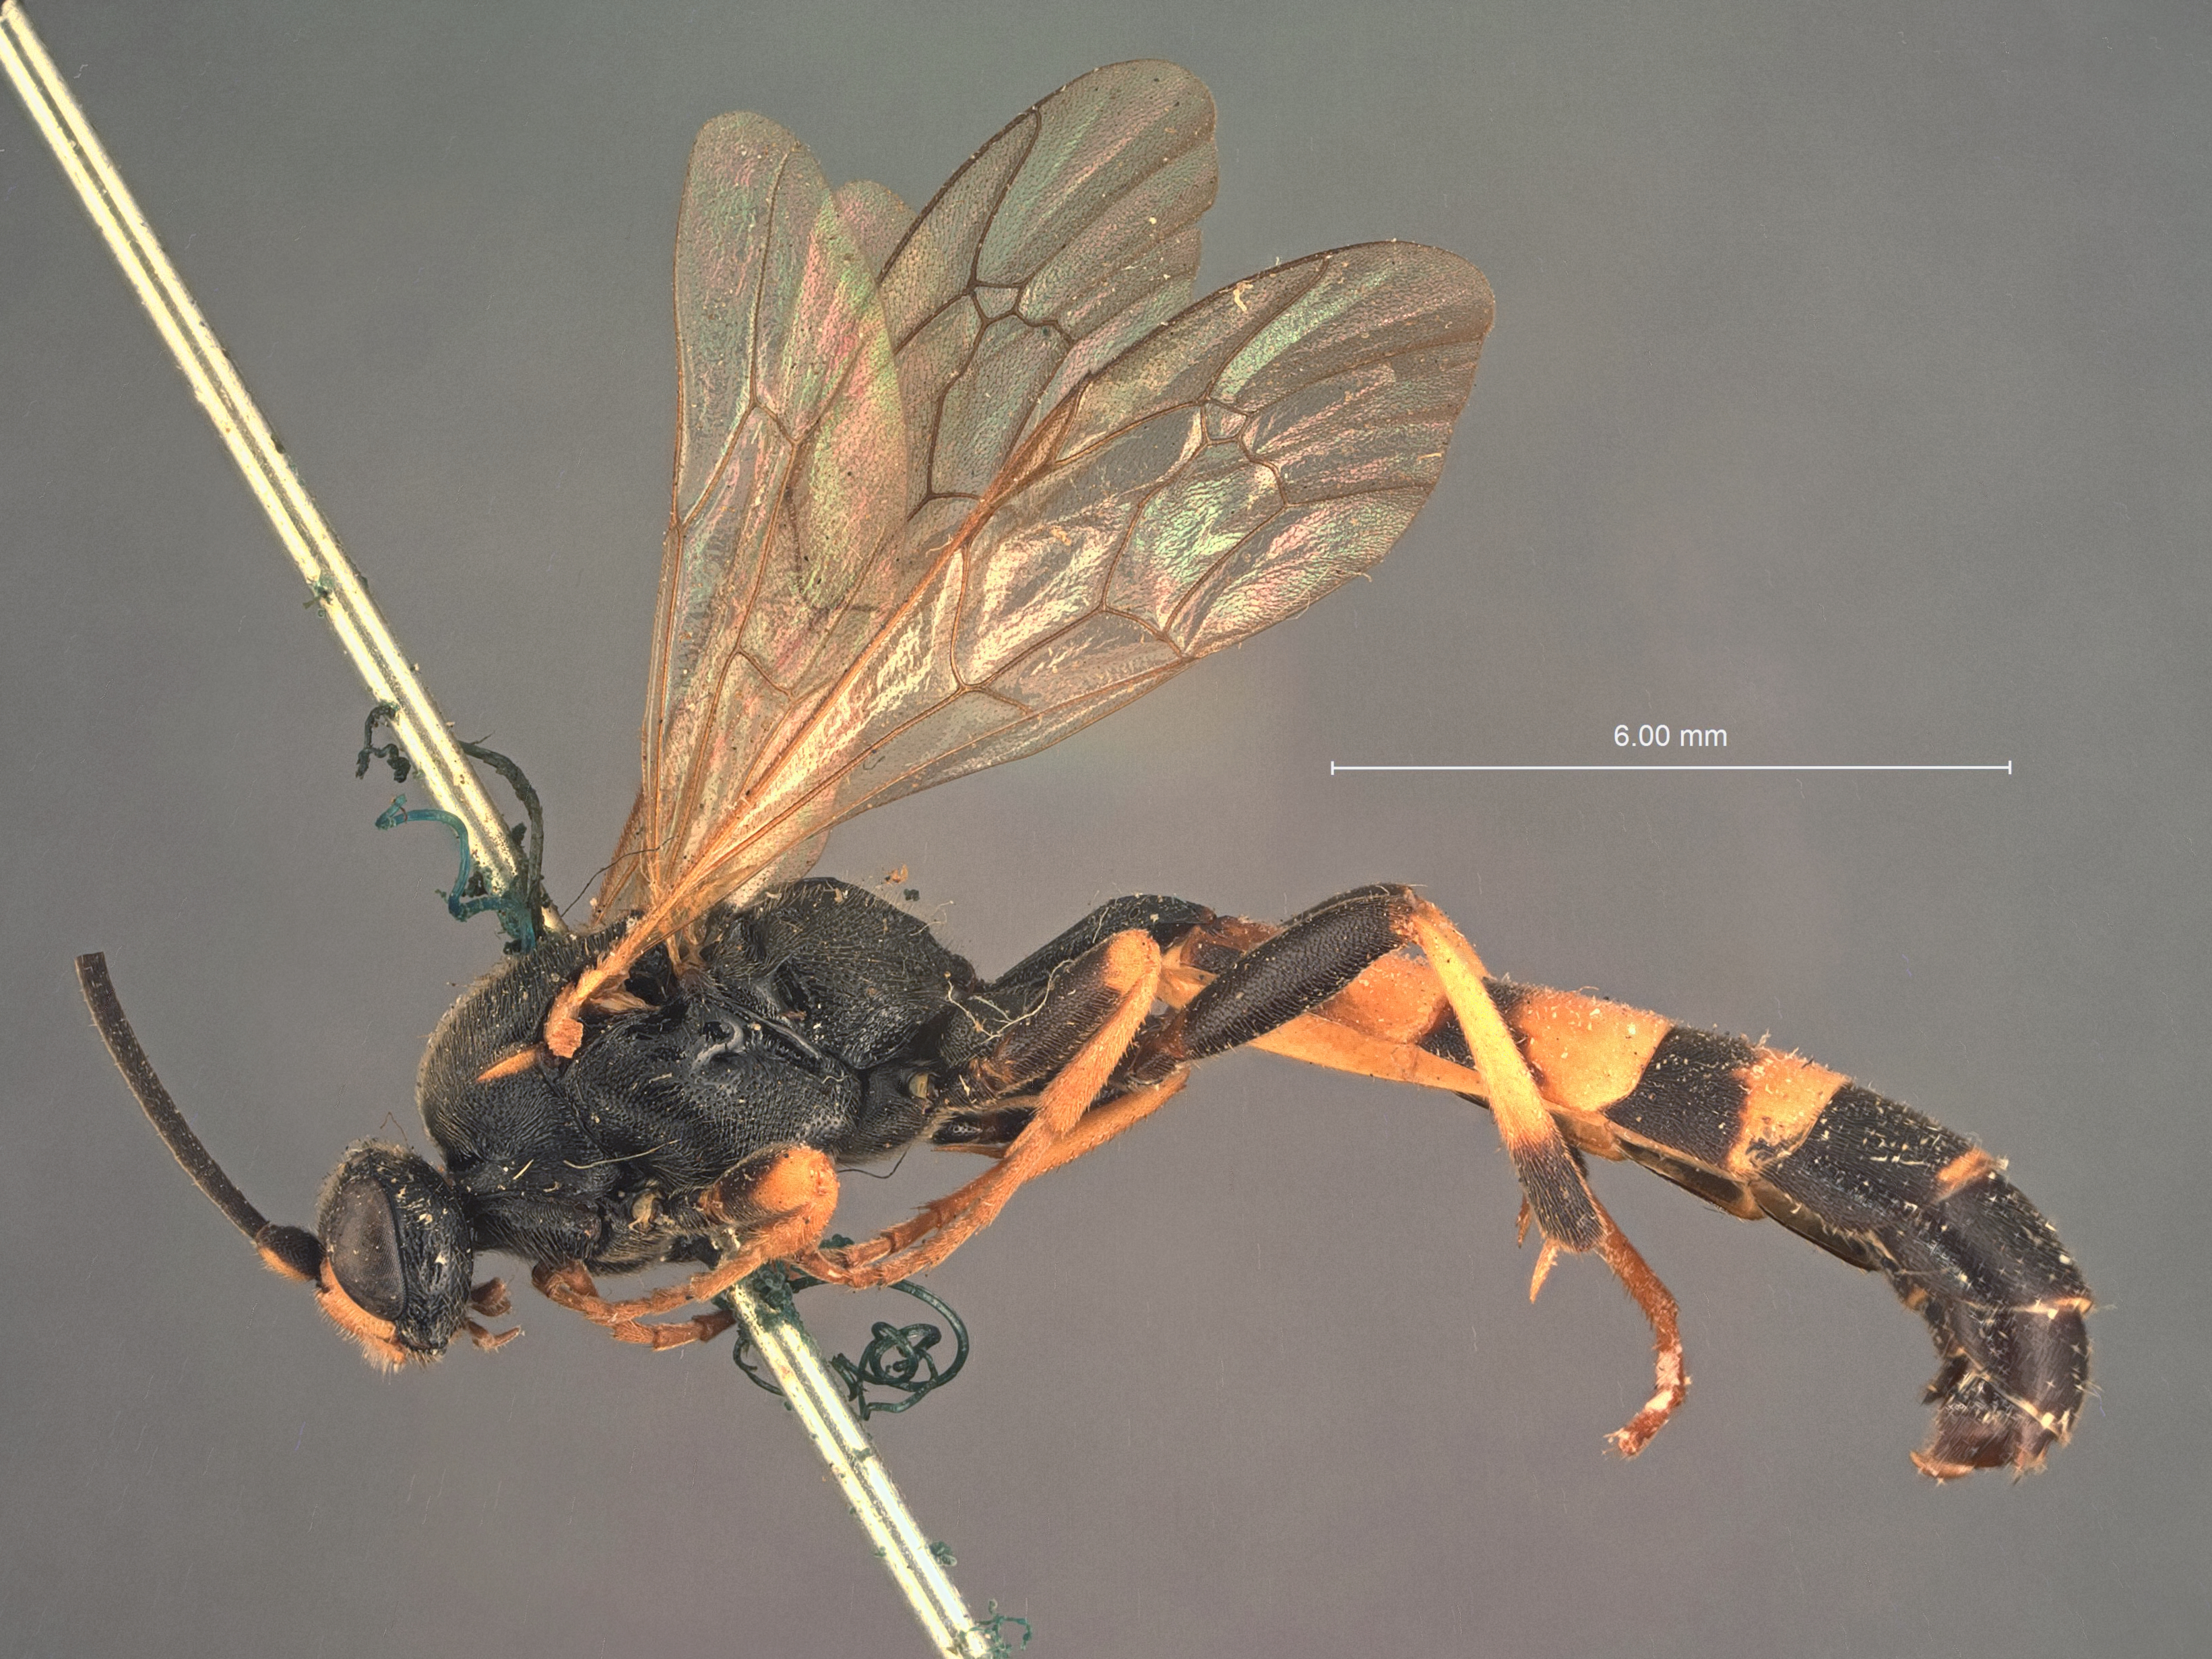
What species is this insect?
Stenichneumon unalaskae
